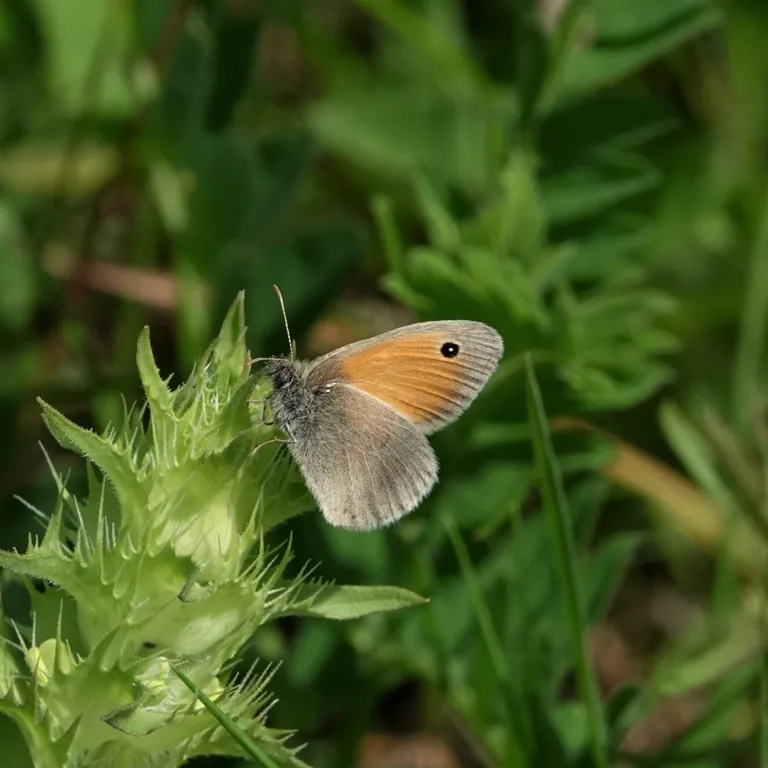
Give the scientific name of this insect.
Coenonympha pamphilus
